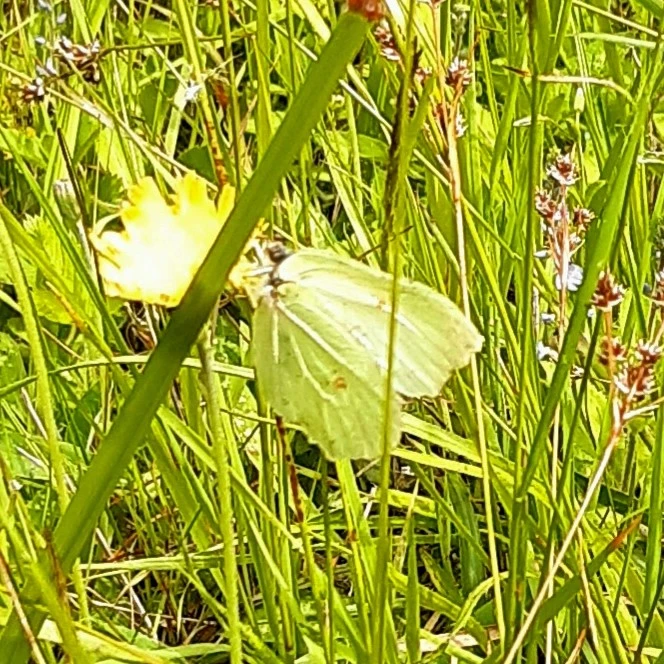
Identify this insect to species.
Gonepteryx rhamni
